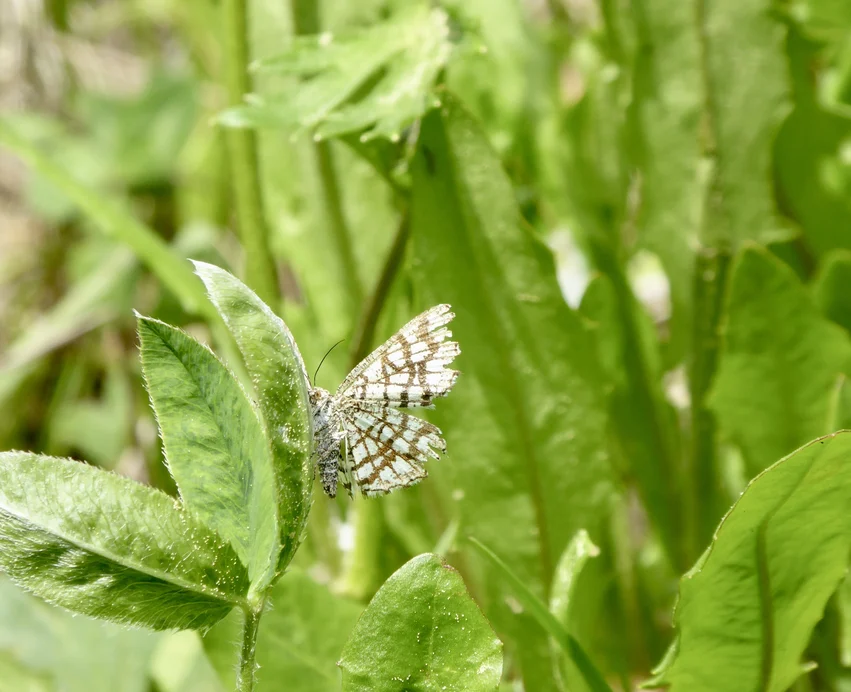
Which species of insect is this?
Chiasmia clathrata
